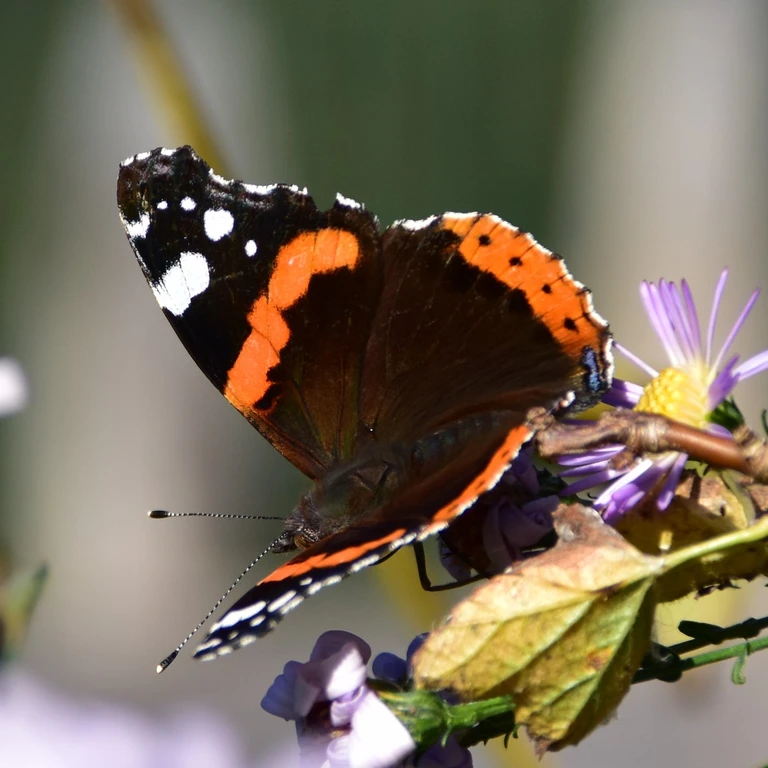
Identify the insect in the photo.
Vanessa atalanta
